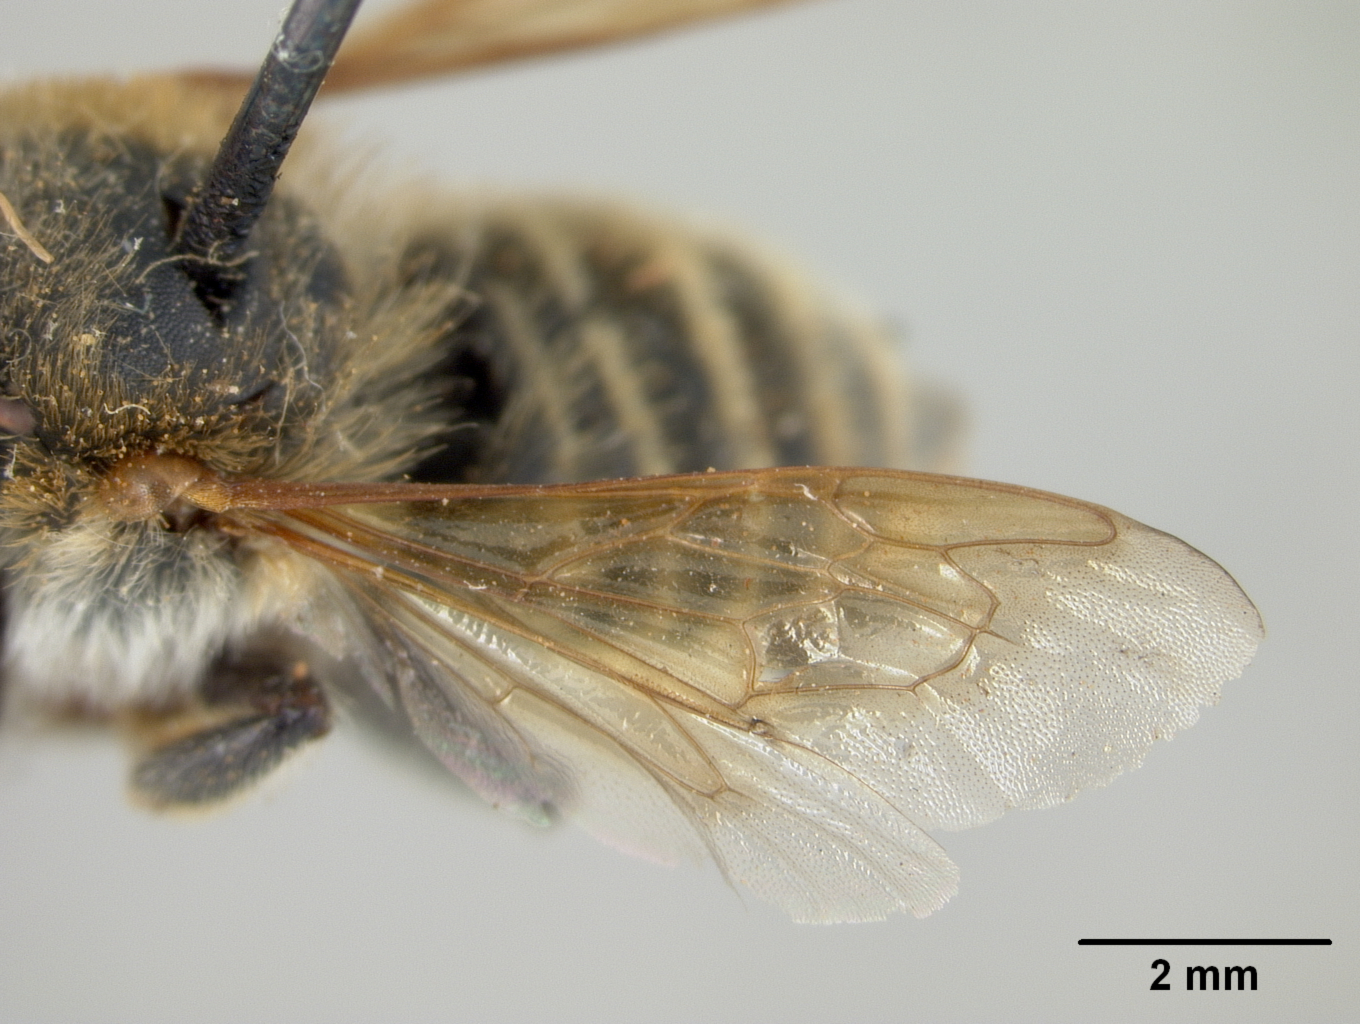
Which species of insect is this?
Megachile viator
